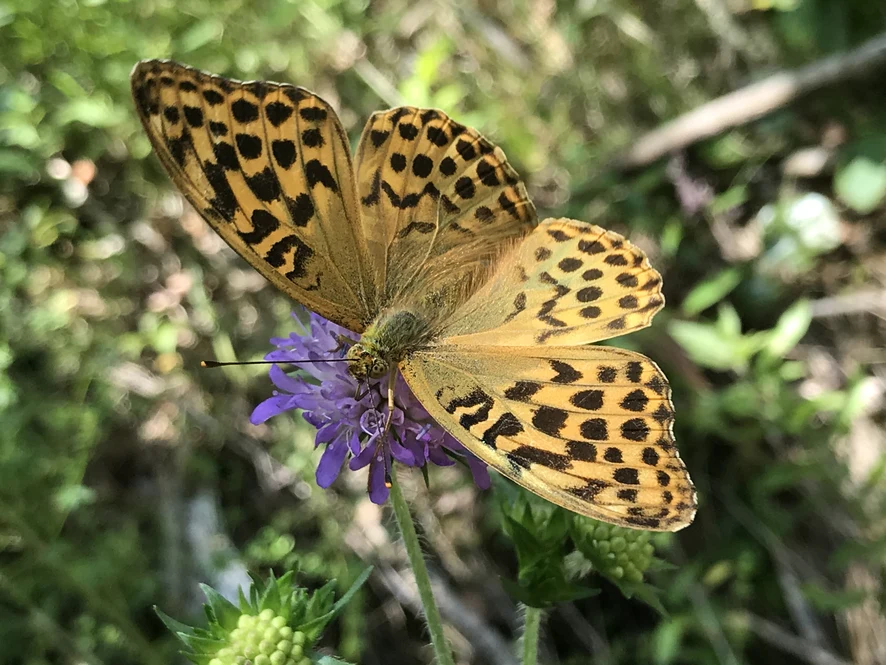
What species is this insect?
Argynnis paphia
